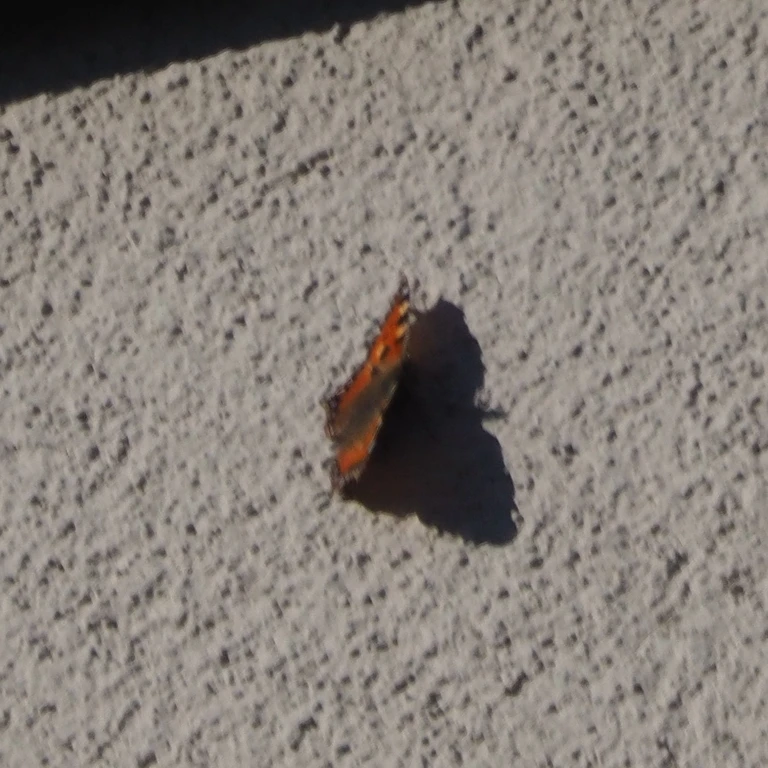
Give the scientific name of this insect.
Aglais urticae
